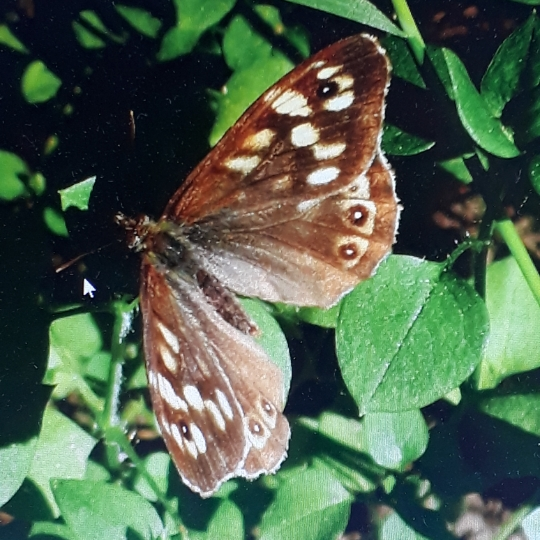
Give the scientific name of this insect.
Pararge aegeria
